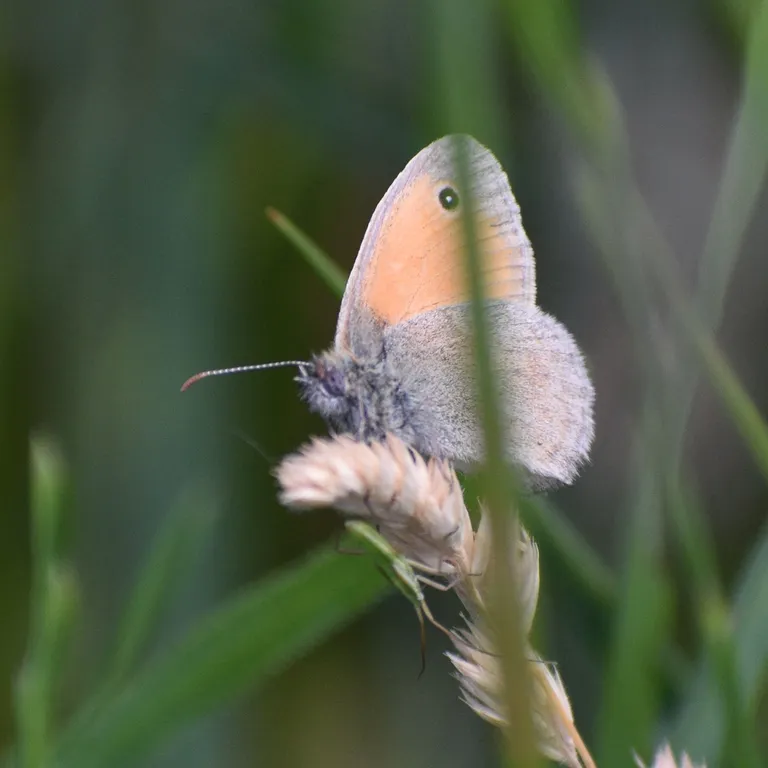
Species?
Coenonympha pamphilus
